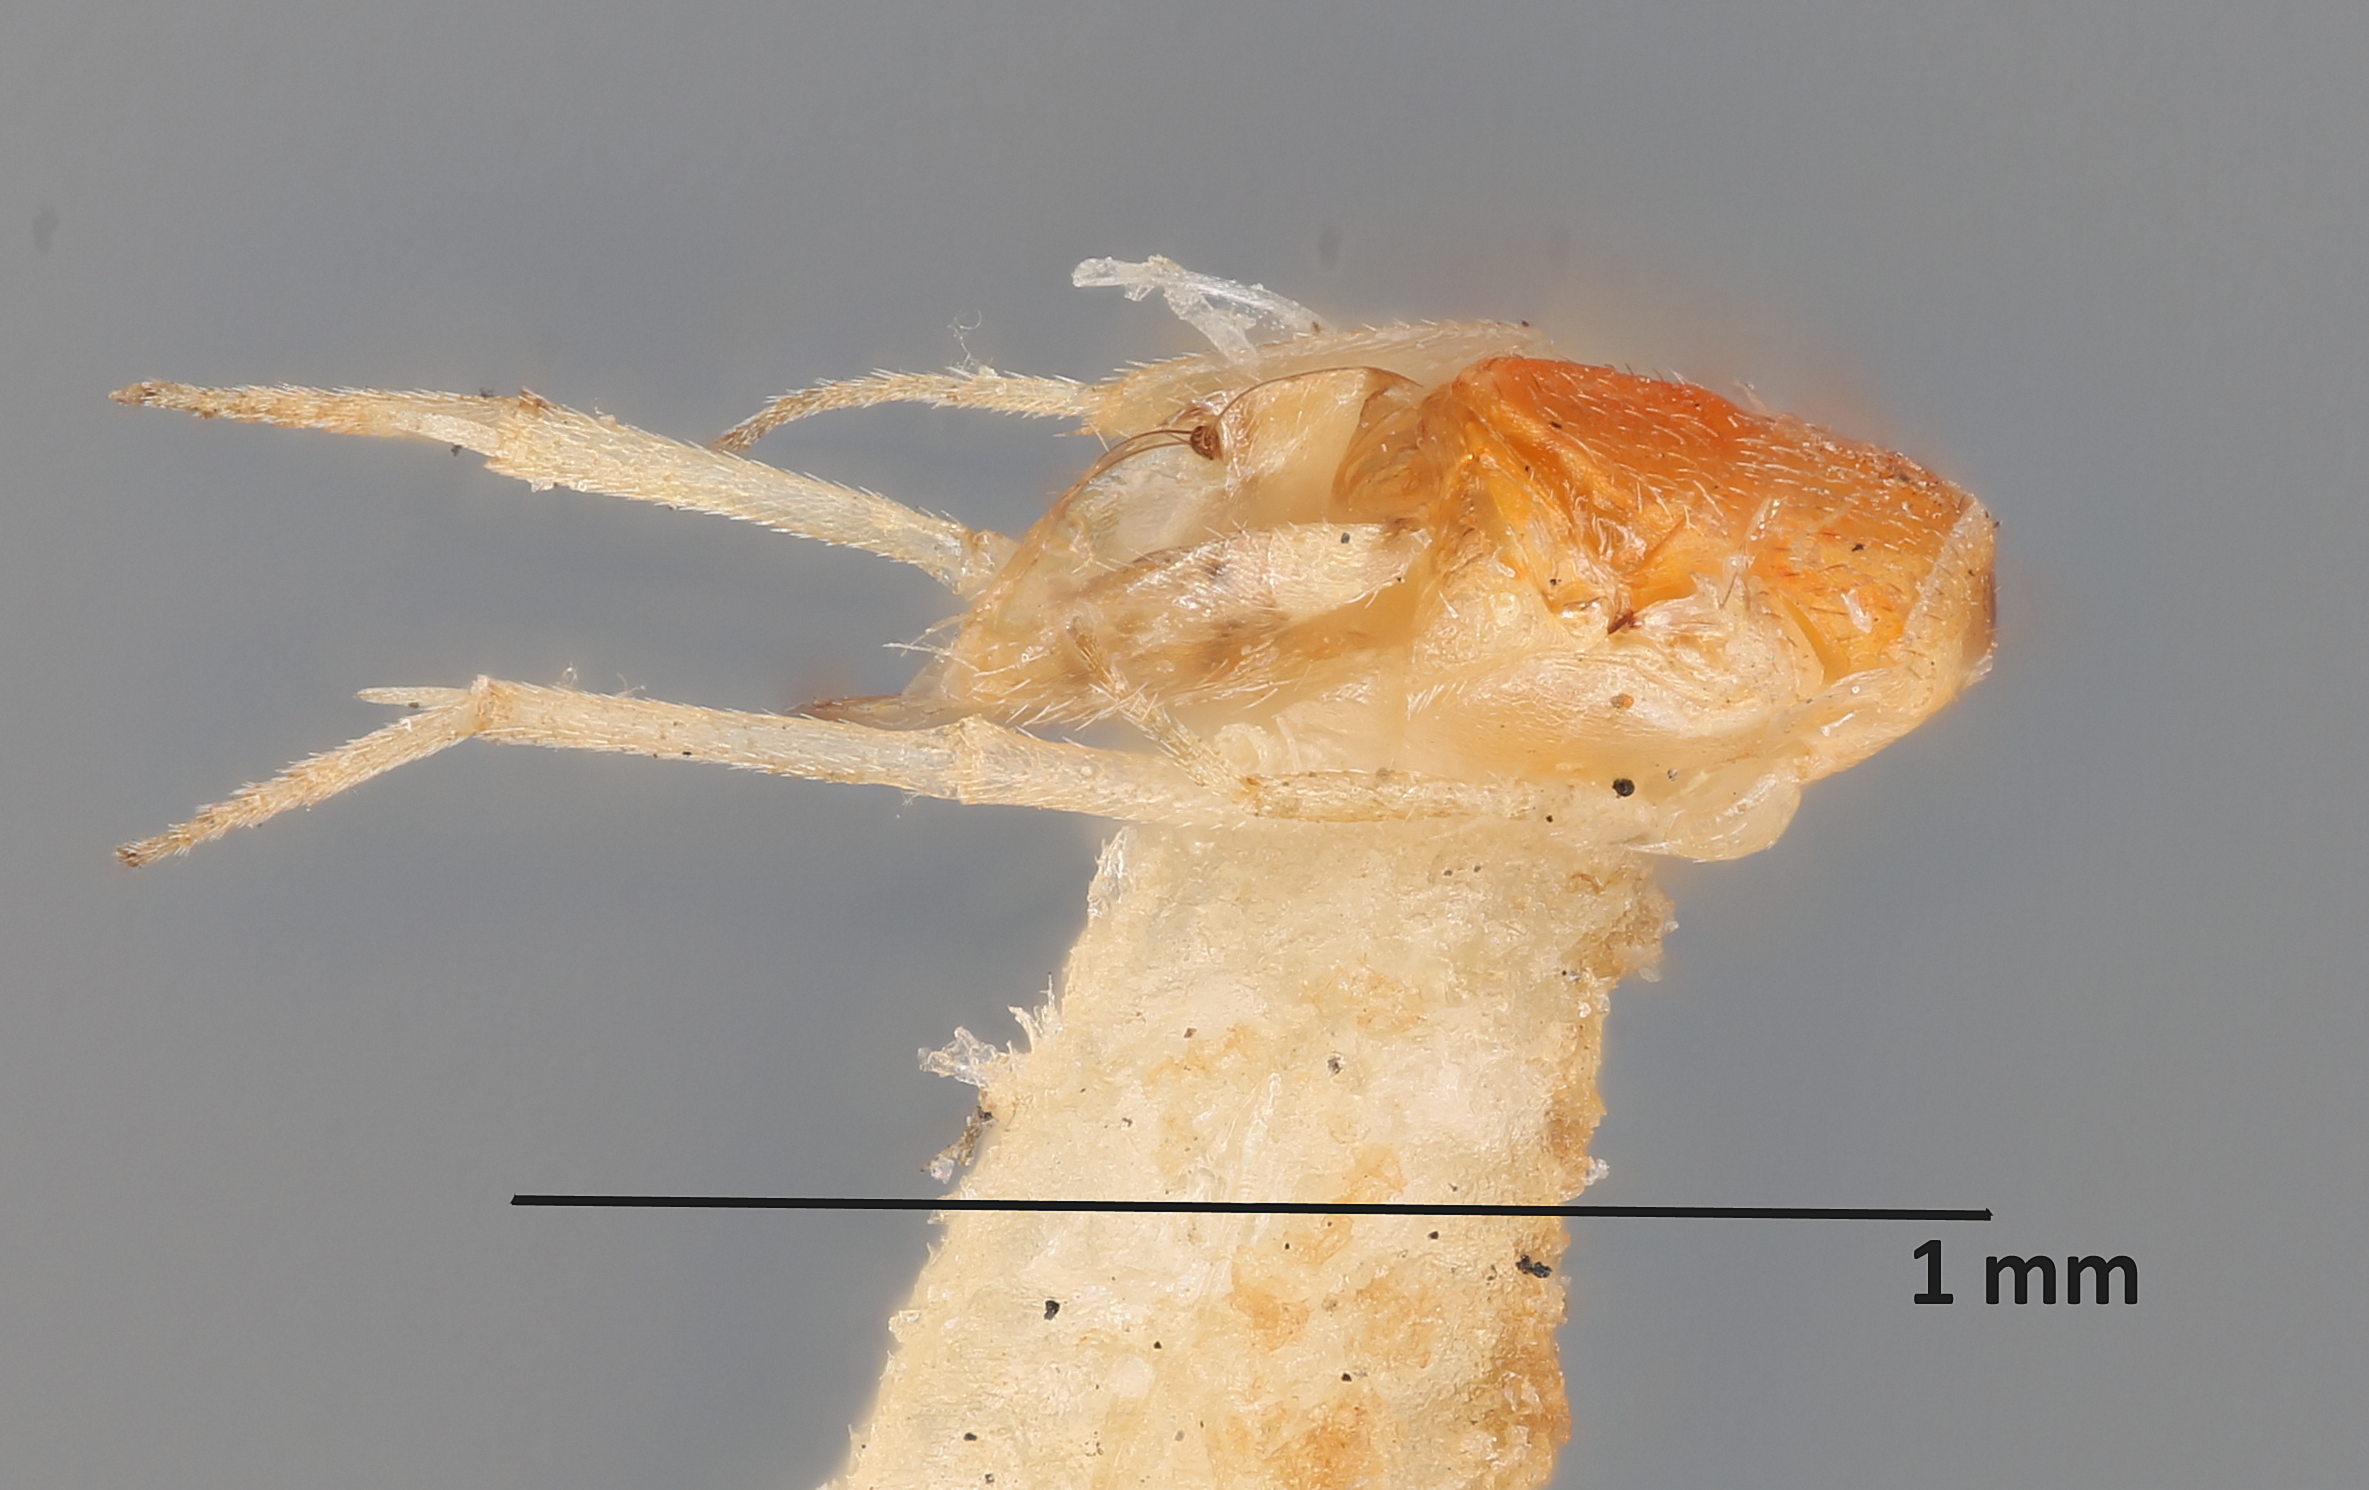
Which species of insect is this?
Pseudaphycus meracus
